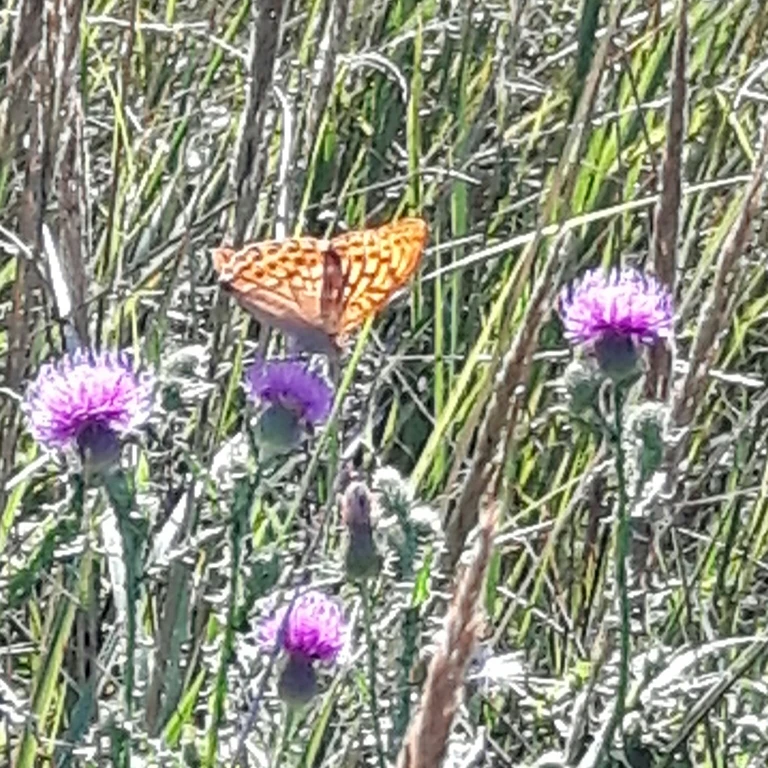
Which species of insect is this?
Argynnis paphia
